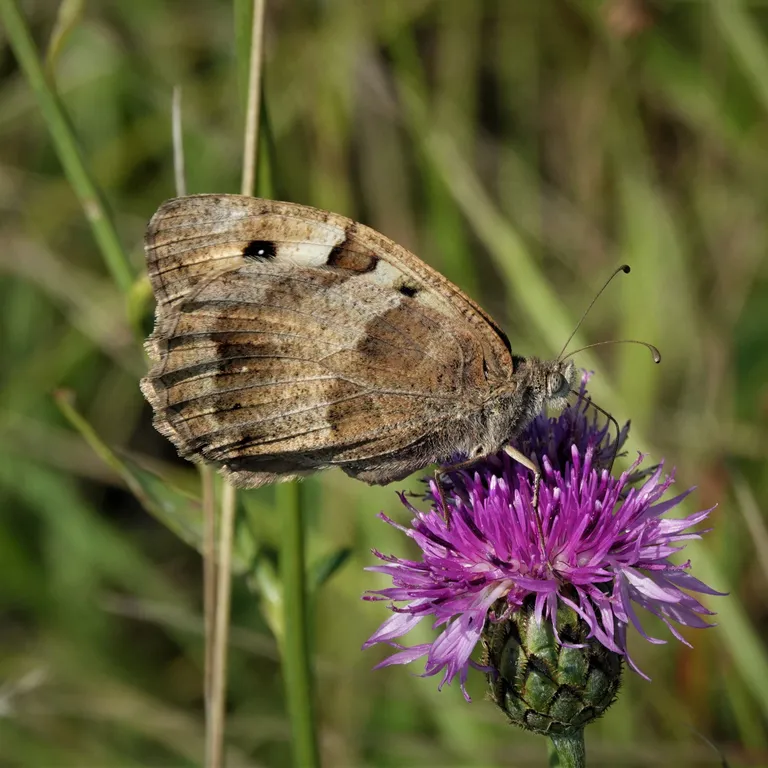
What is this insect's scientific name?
Chazara briseis (also Satyrus briseis)
